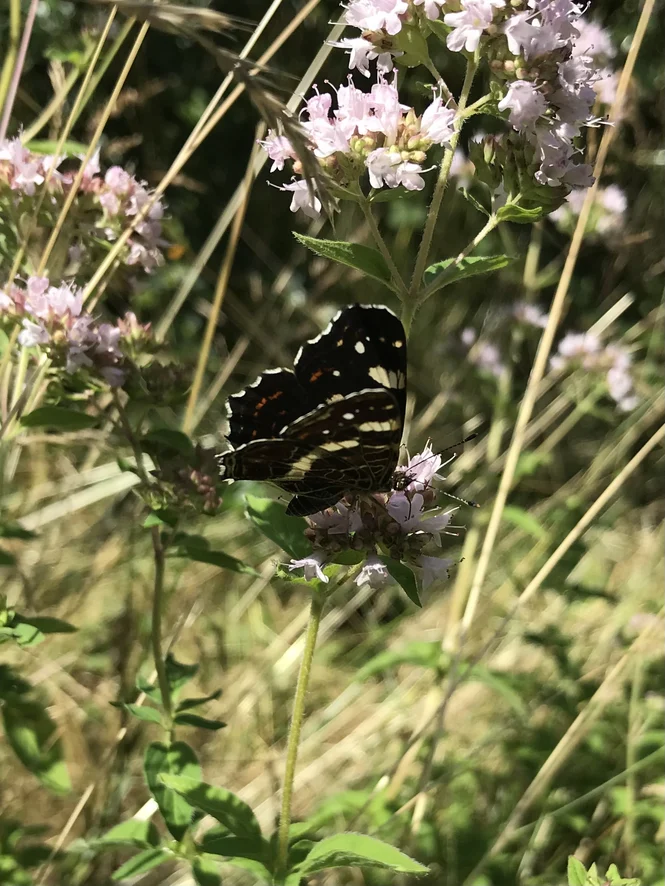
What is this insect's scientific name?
Araschnia levana
